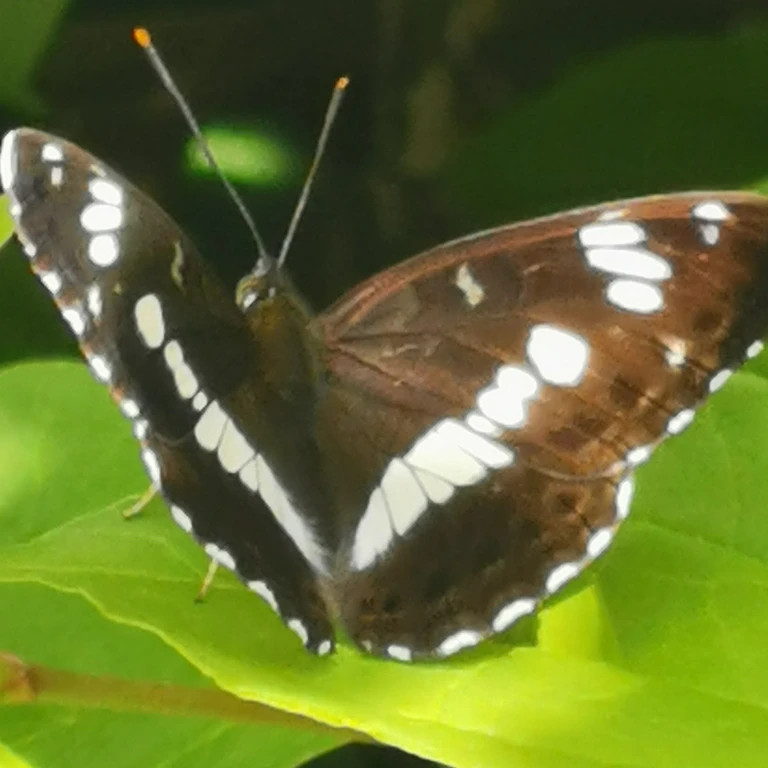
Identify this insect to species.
Limenitis camilla (also Ladoga camilla)
